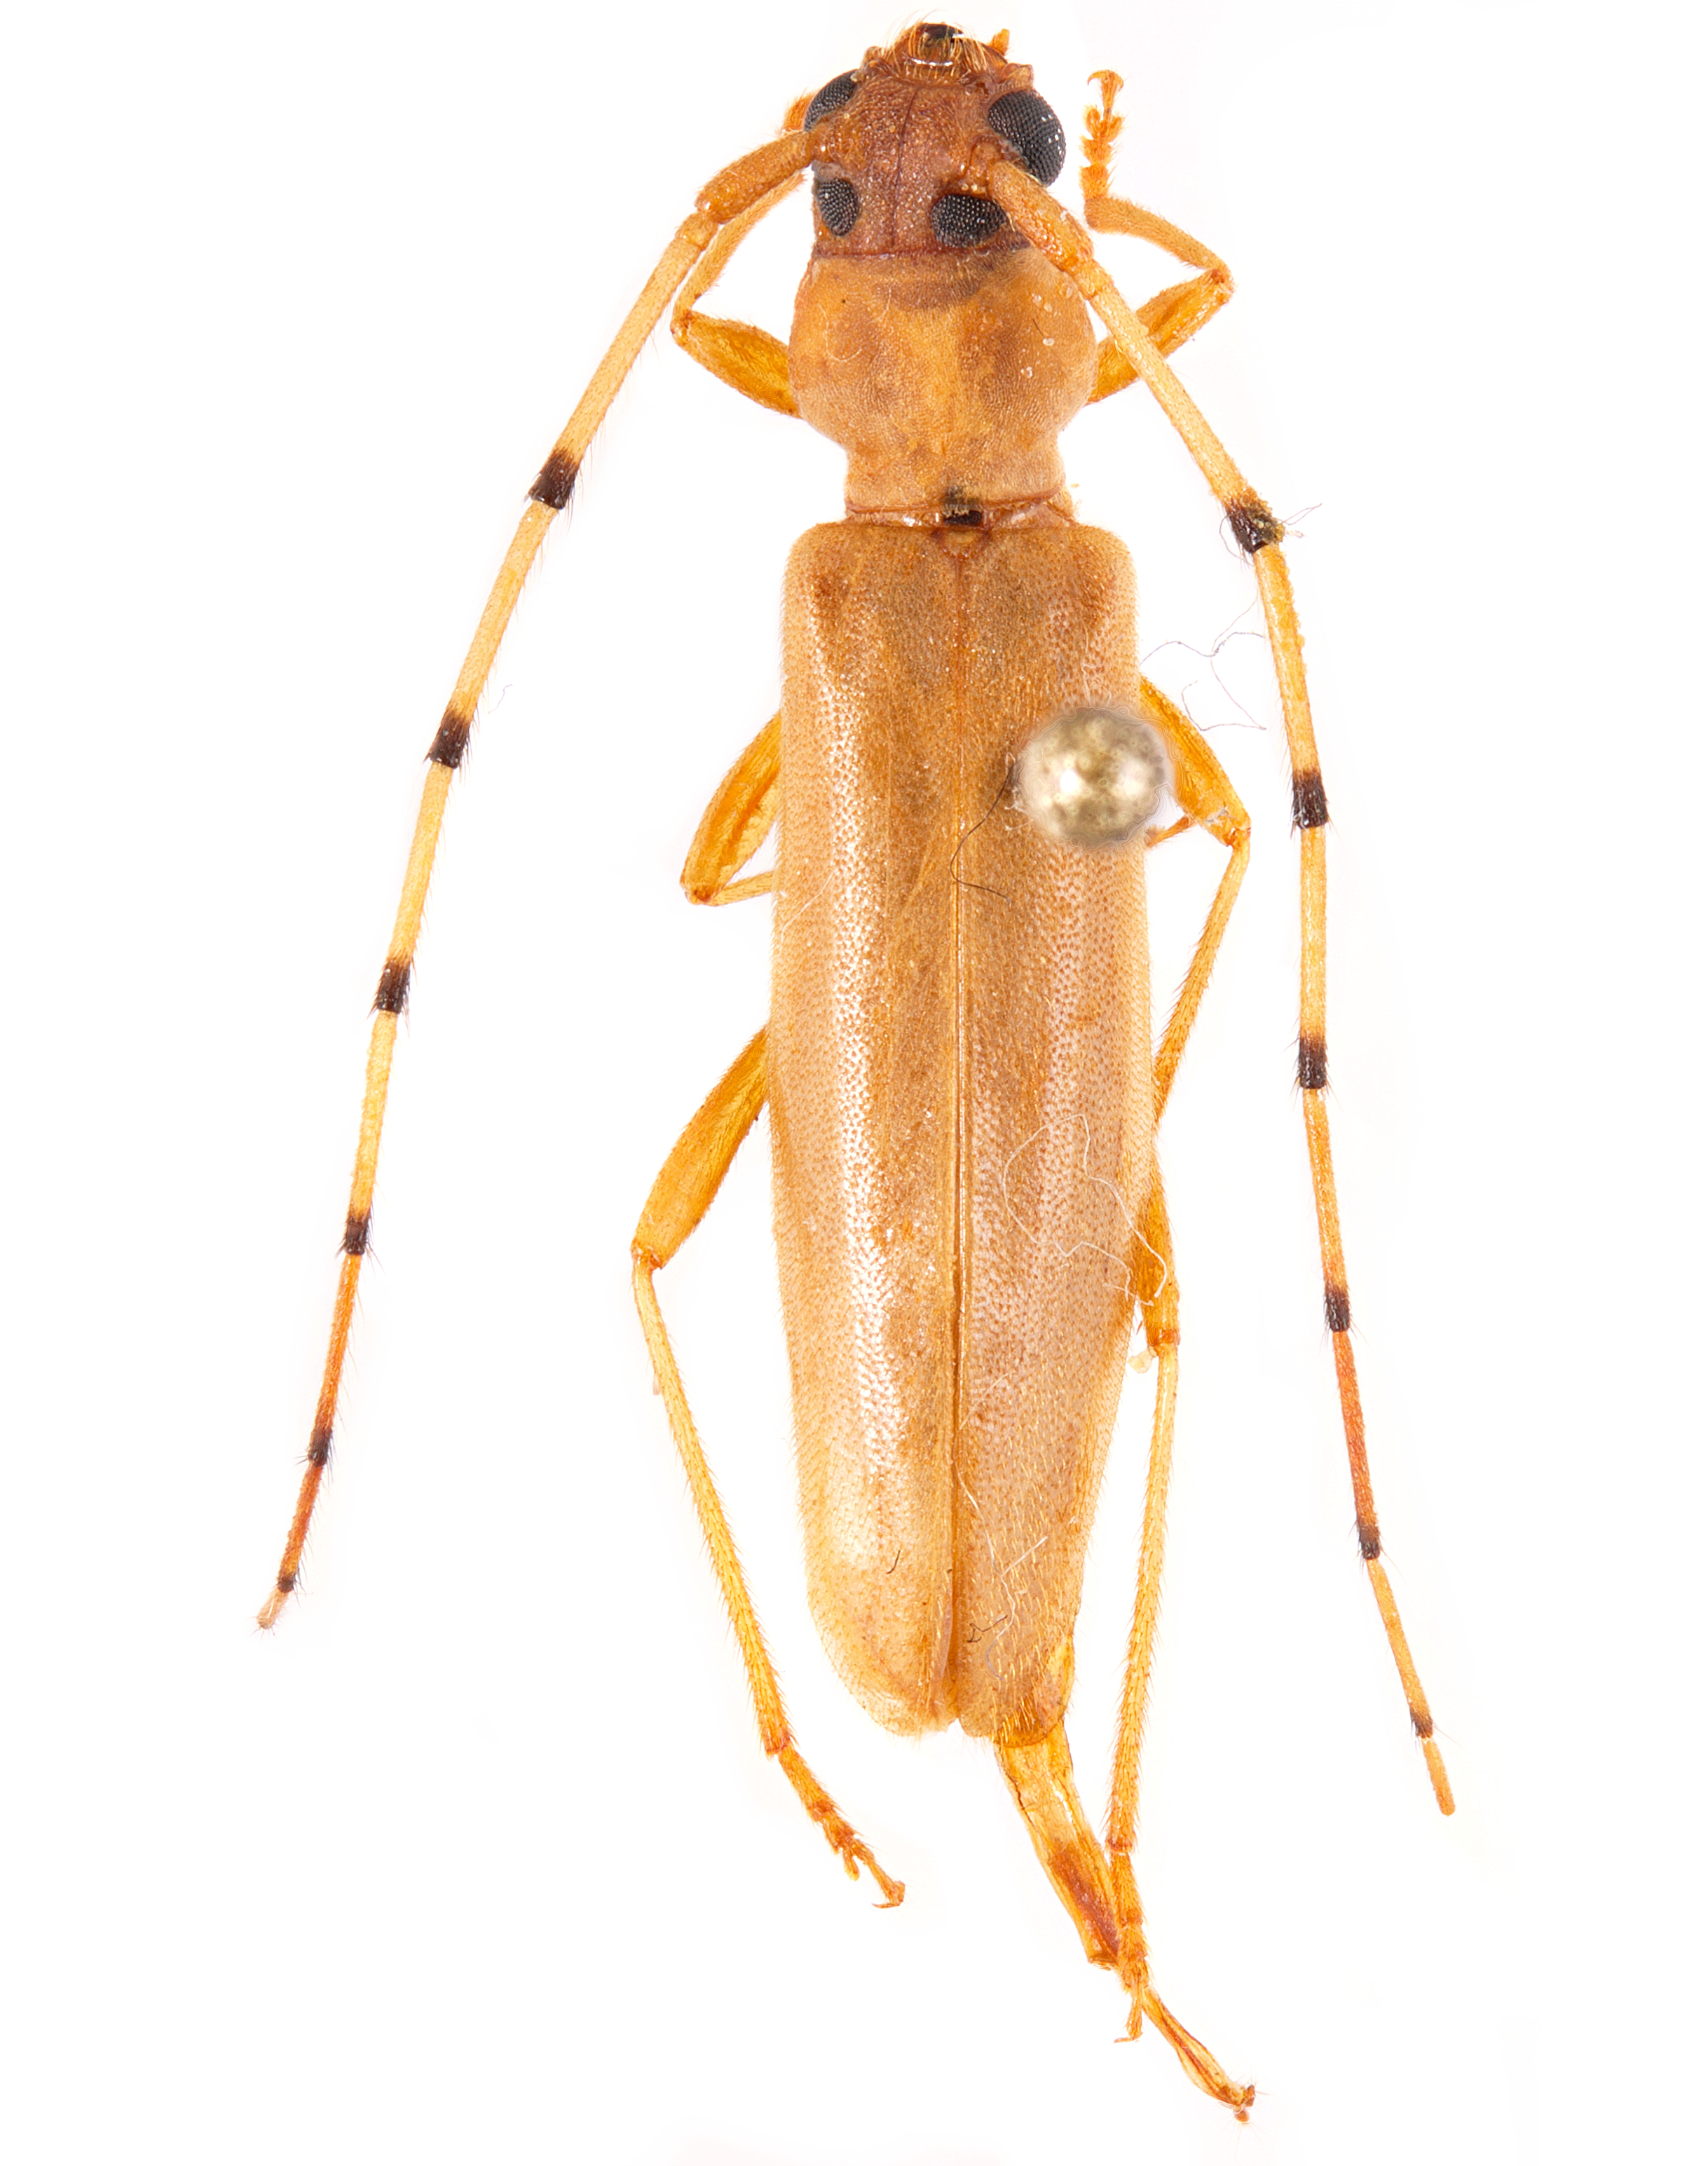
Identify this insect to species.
Neoeme annulicornis
